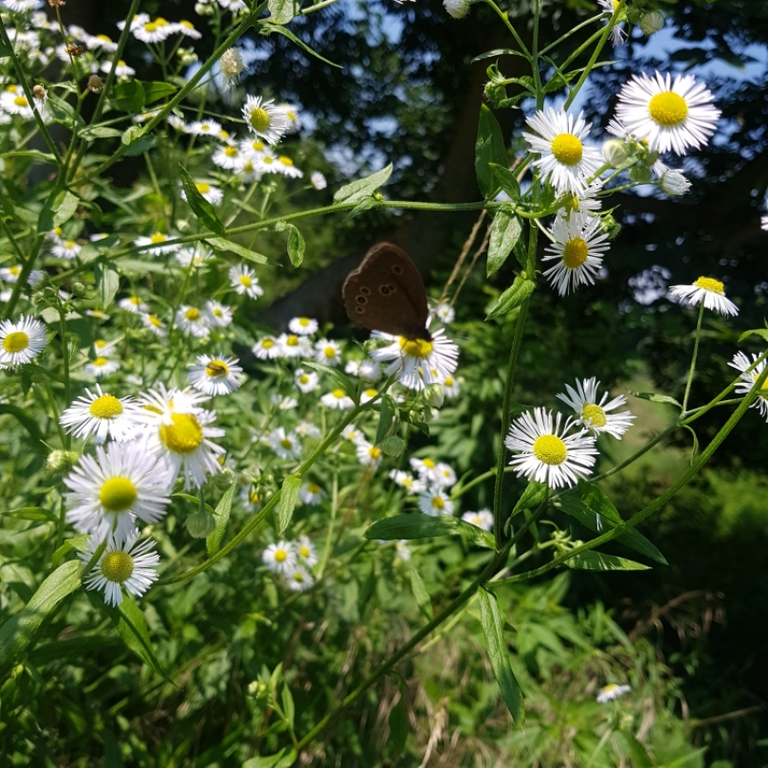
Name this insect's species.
Aphantopus hyperantus
